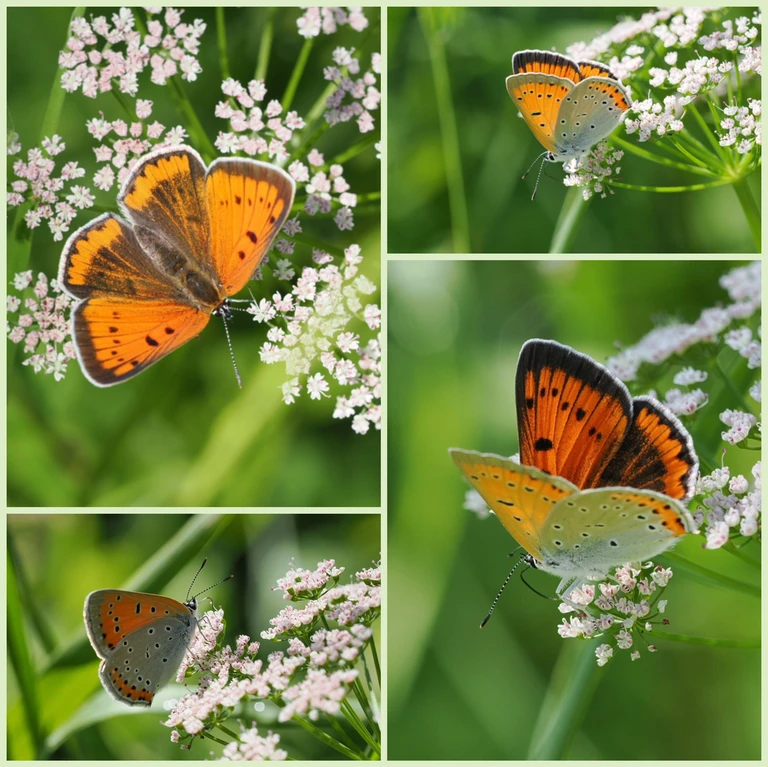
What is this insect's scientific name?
Lycaena dispar
